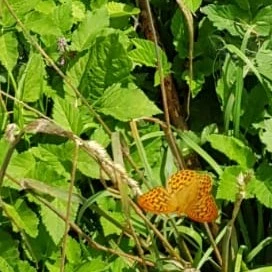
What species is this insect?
Argynnis paphia
